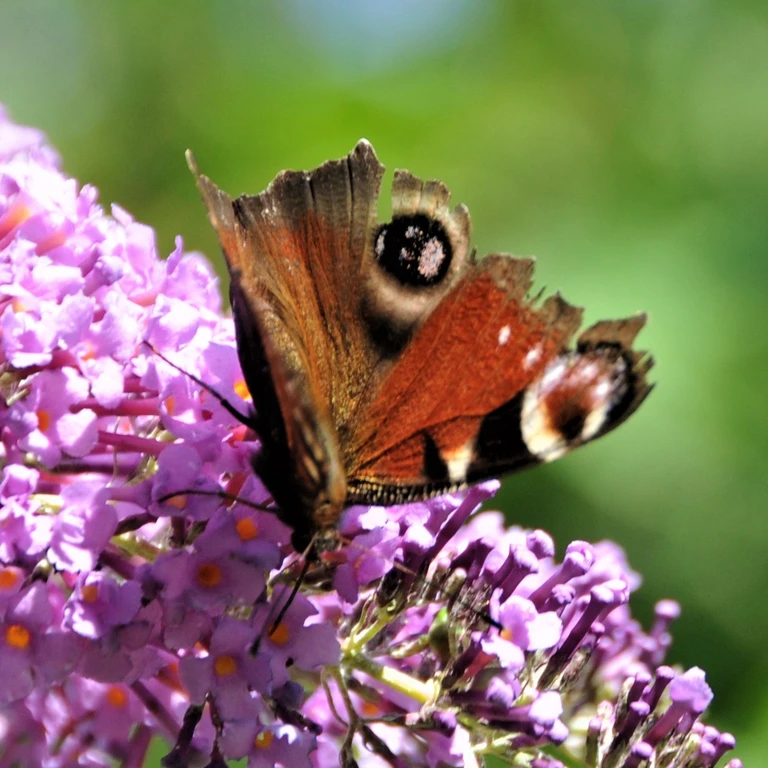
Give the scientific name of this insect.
Aglais io
